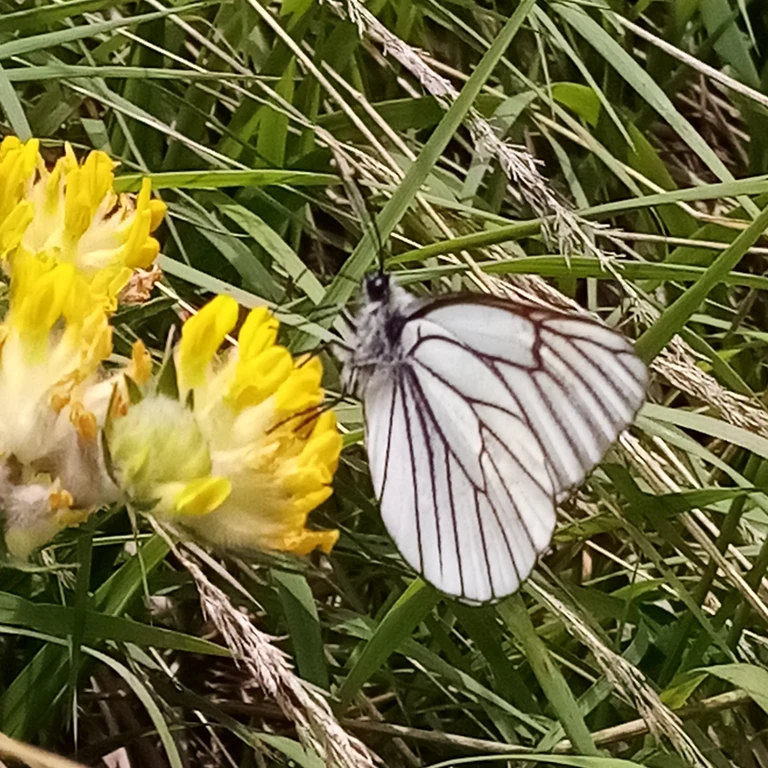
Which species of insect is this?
Aporia crataegi
